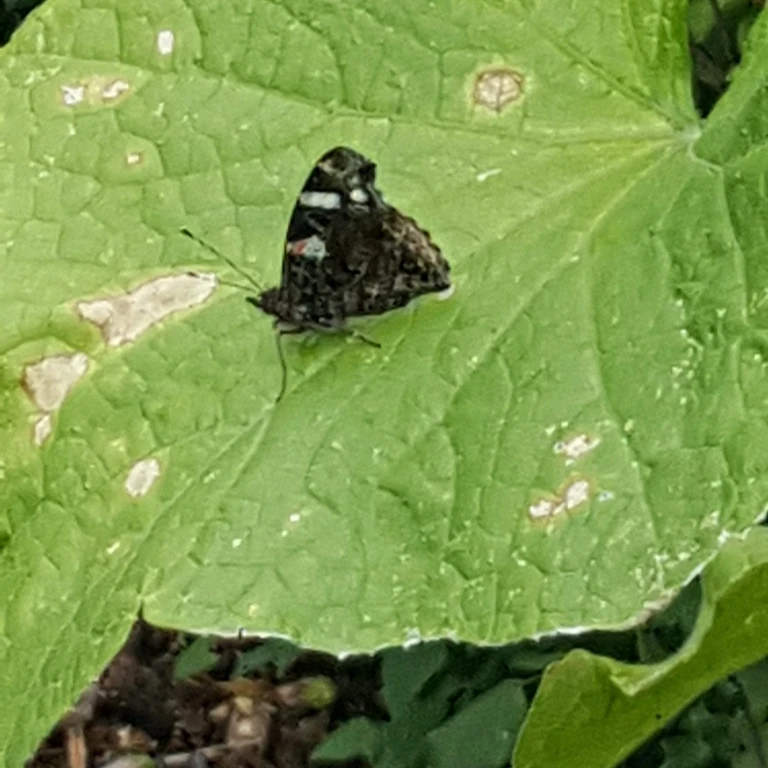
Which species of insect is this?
Vanessa atalanta
